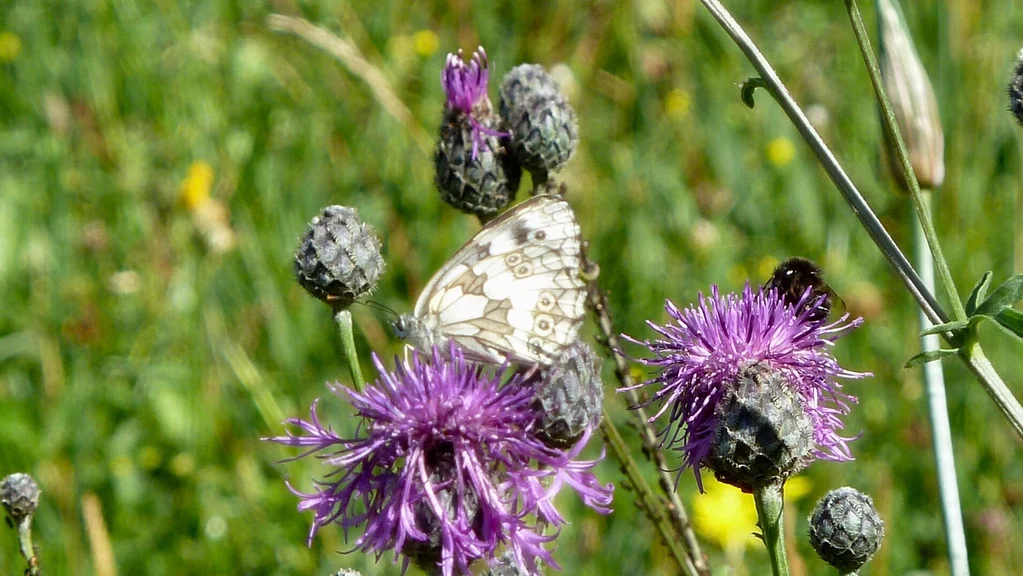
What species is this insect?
Melanargia galathea
